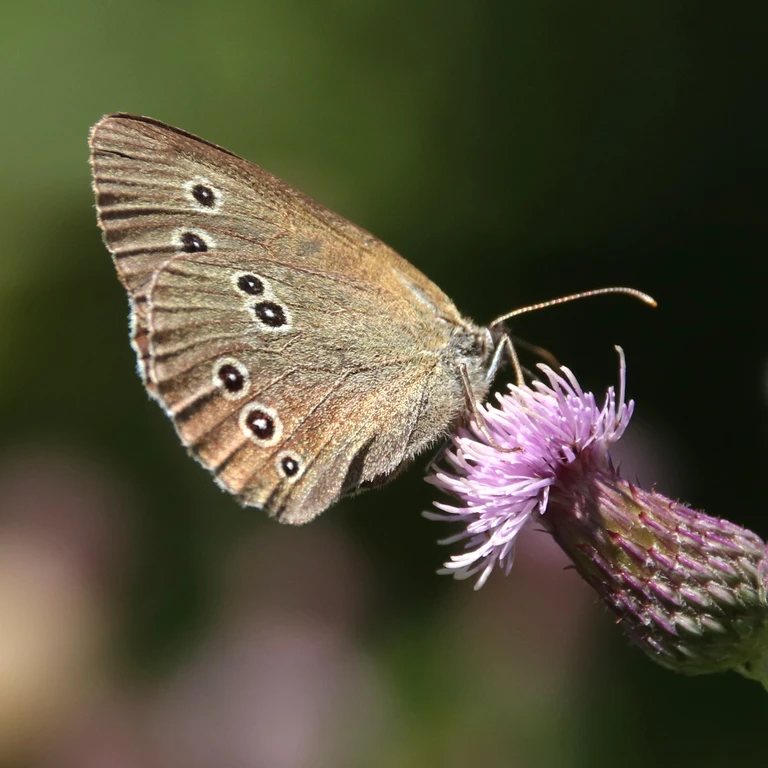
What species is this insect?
Aphantopus hyperantus
